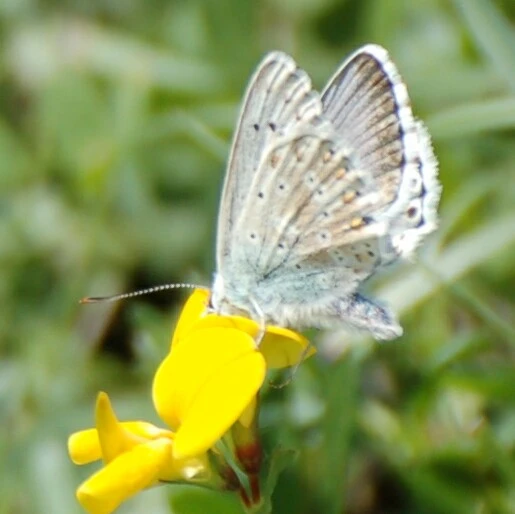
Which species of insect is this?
Lysandra coridon
